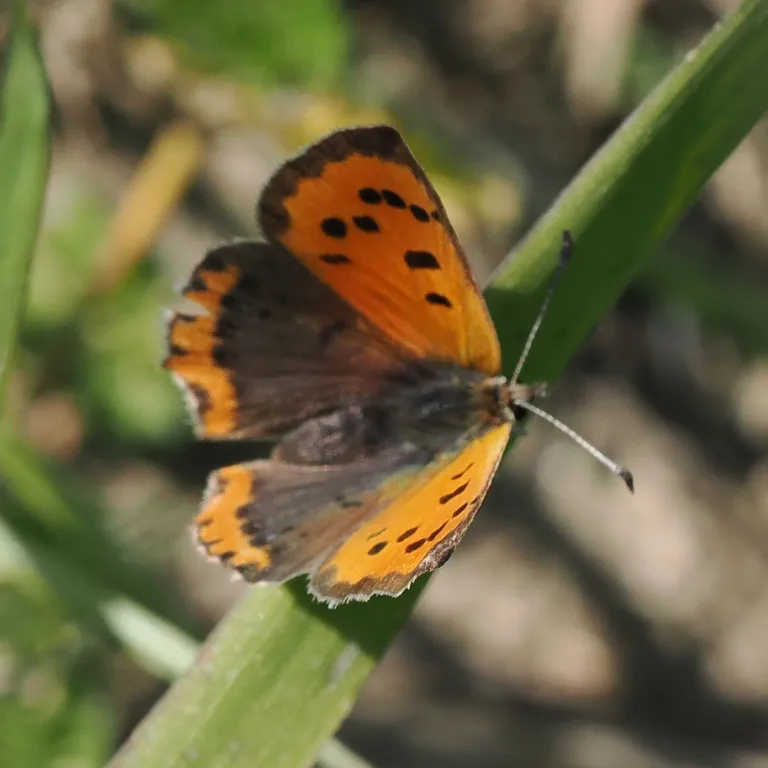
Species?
Lycaena phlaeas
